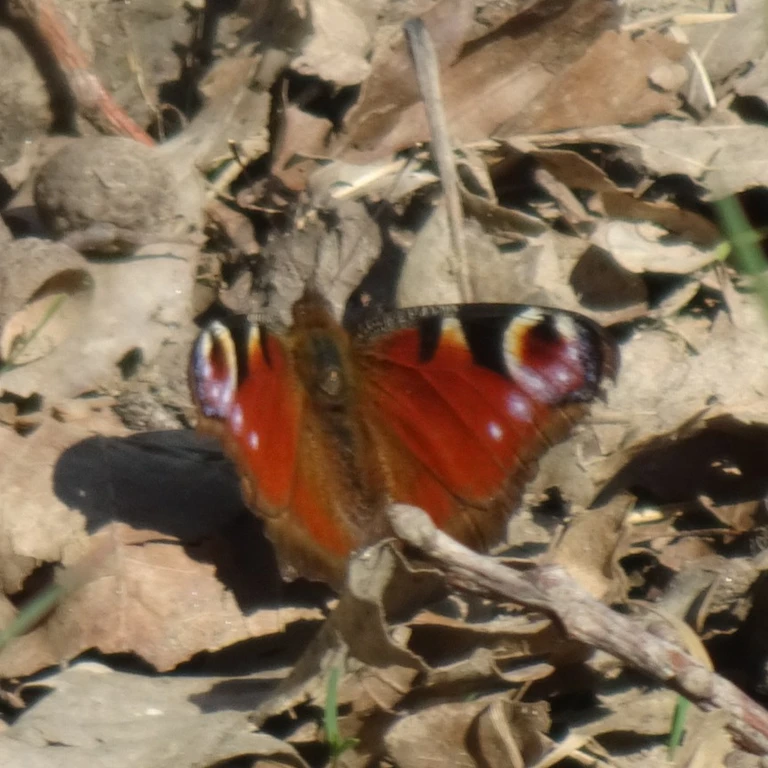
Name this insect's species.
Aglais io
